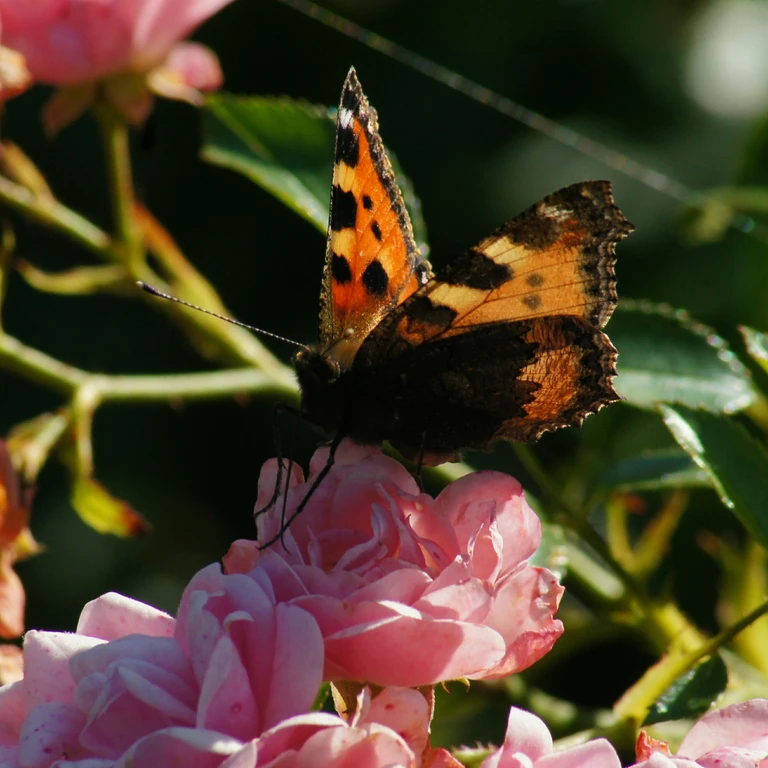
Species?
Aglais urticae
